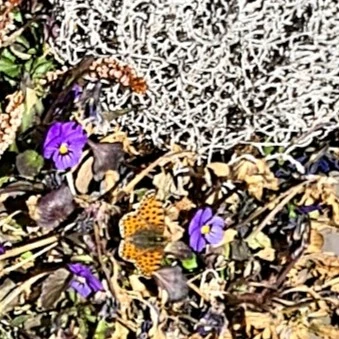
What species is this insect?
Issoria lathonia
